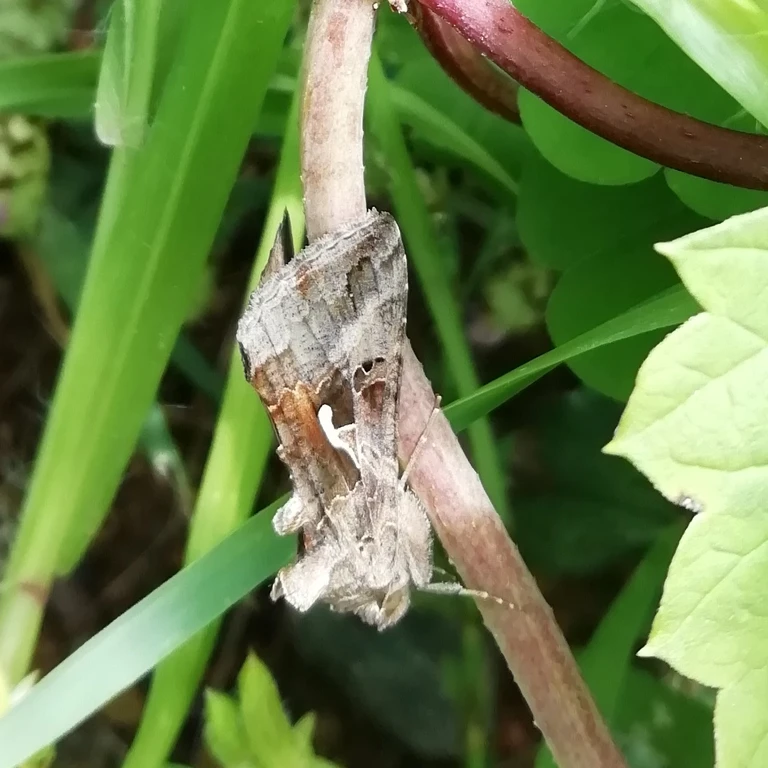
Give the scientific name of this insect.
Autographa gamma
